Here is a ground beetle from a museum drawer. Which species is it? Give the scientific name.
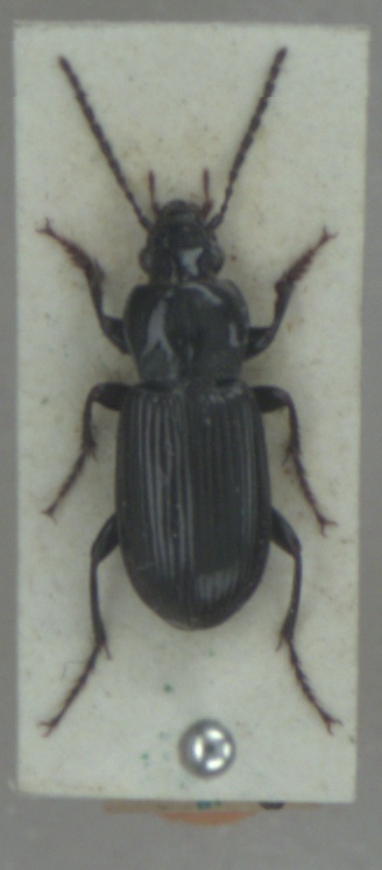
Pterostichus anthracinus
